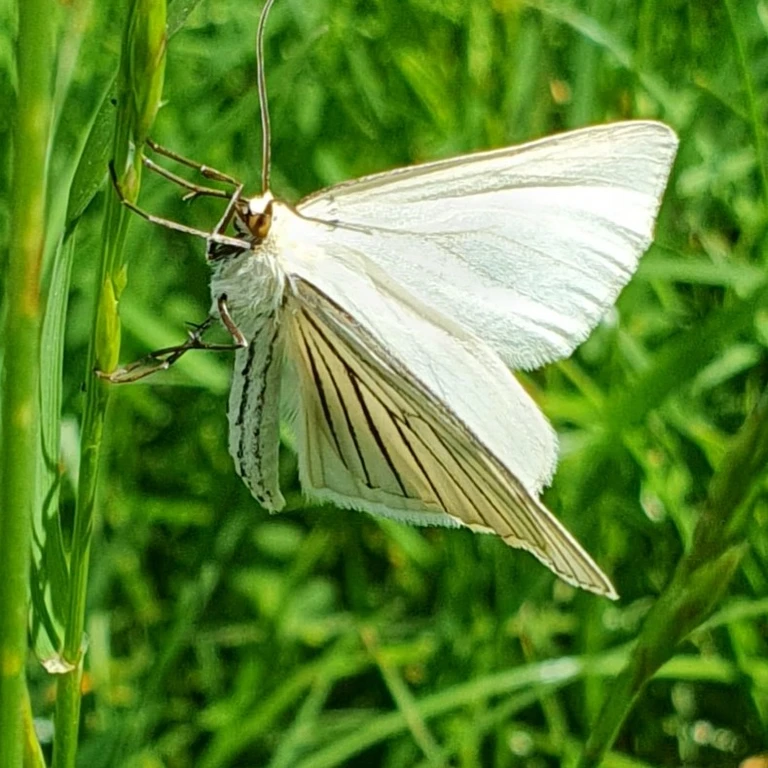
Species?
Siona lineata
